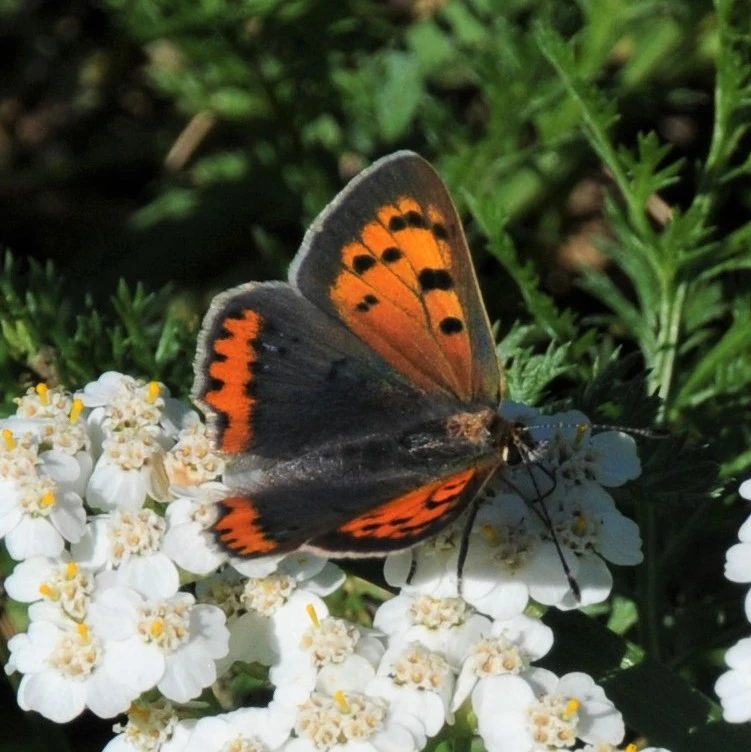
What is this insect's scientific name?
Lycaena phlaeas
